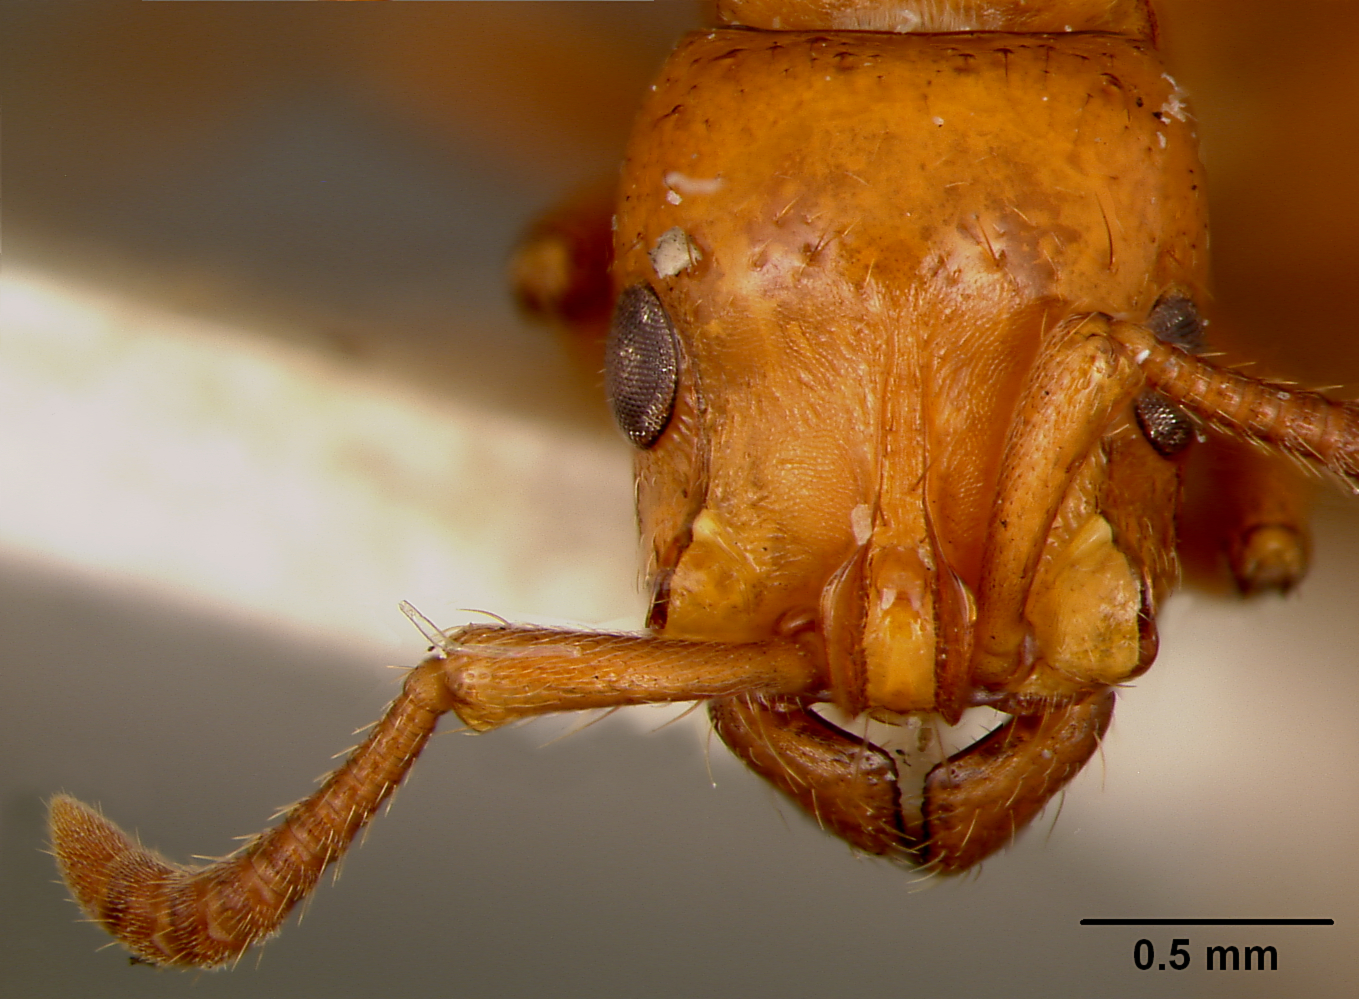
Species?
Phyracaces punctatissima
